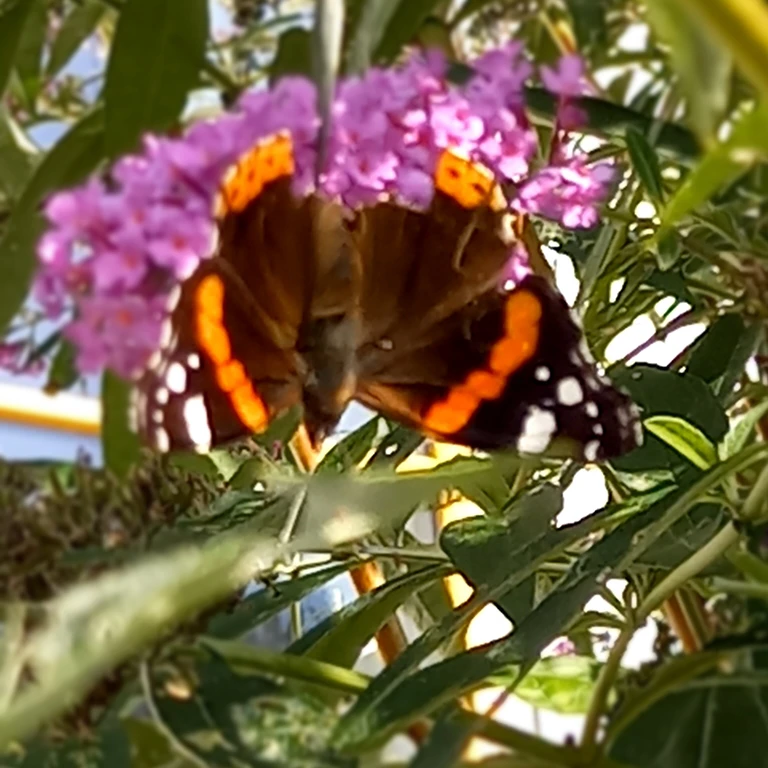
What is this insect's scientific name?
Vanessa atalanta
